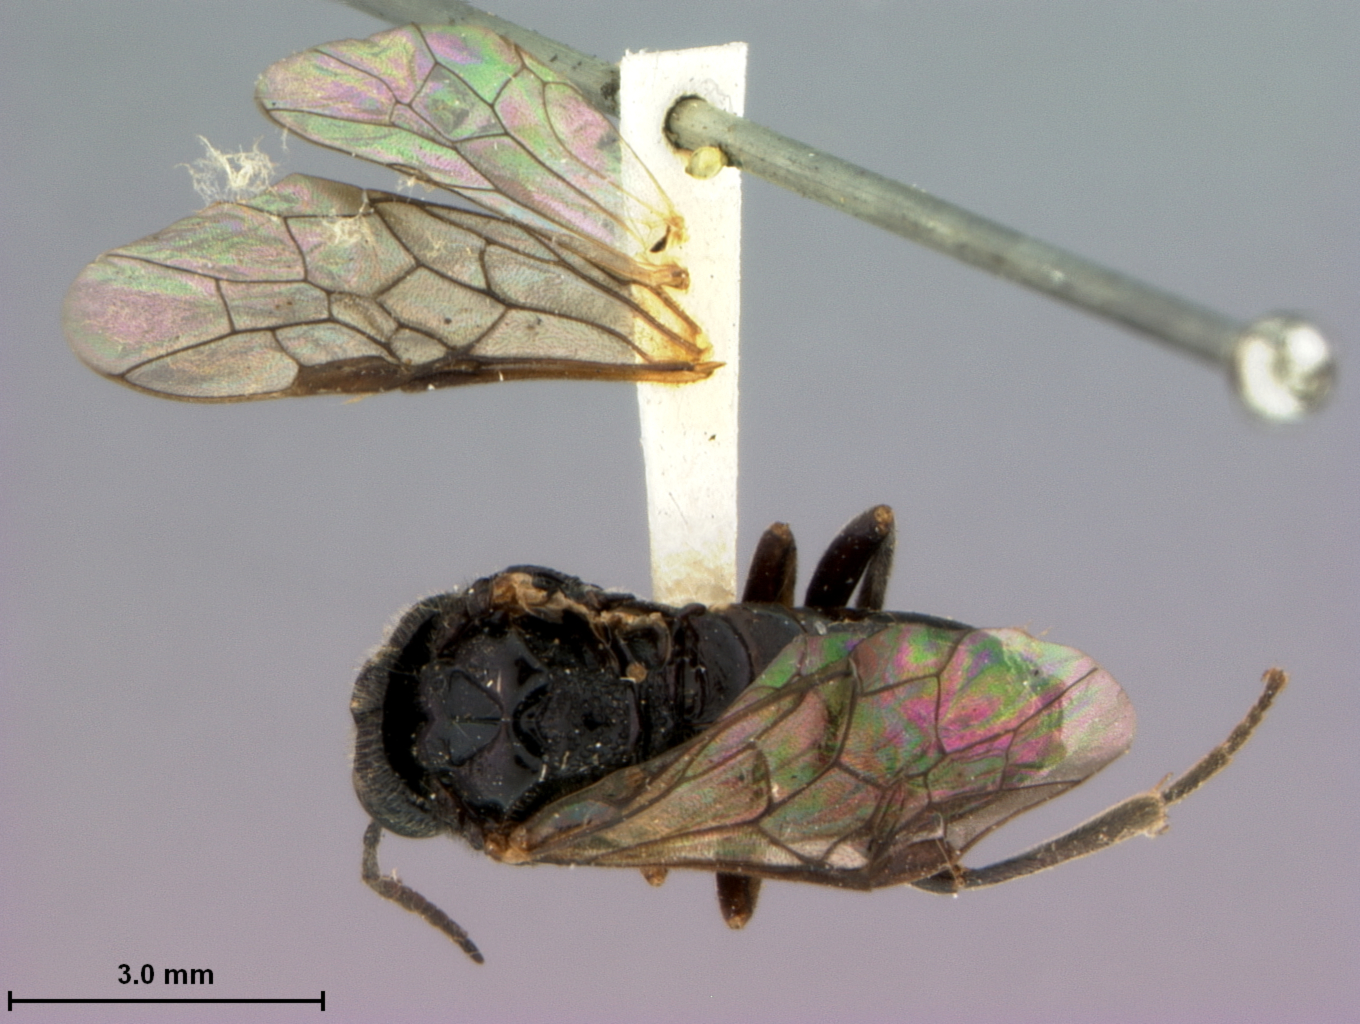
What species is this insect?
Eriocampa mitsukurii
